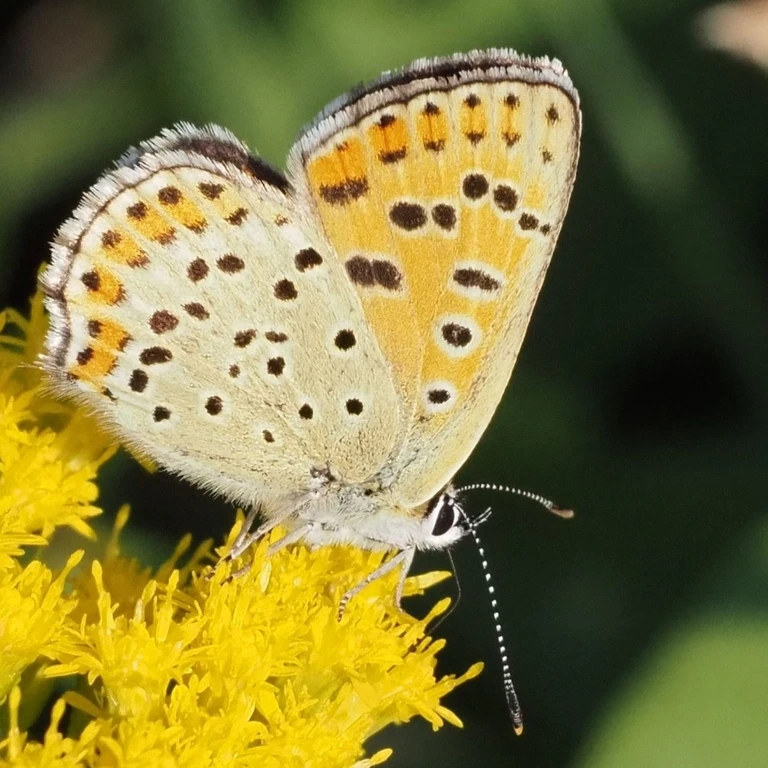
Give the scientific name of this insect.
Lycaena tityrus (also Loweia tityrus)
